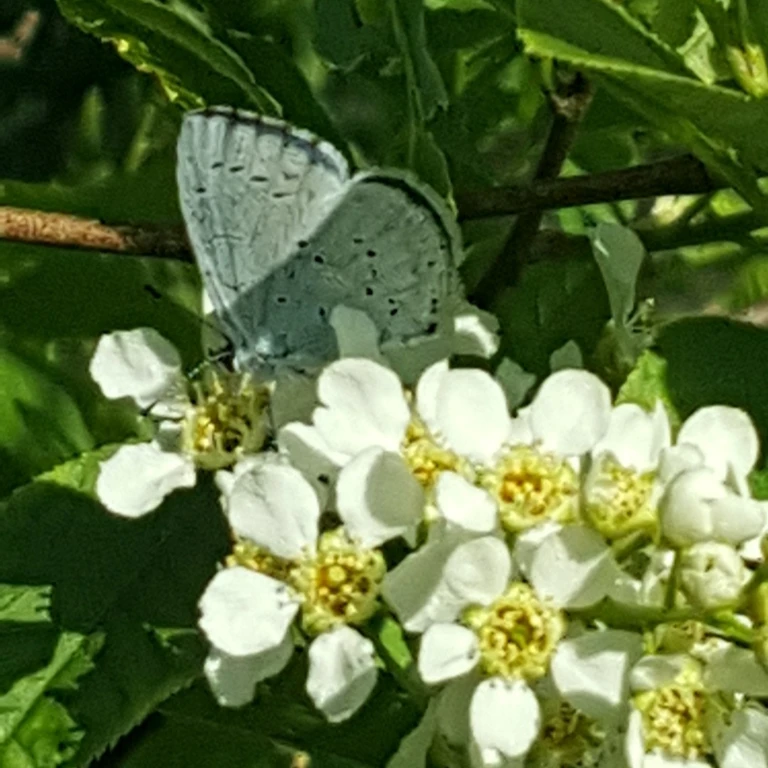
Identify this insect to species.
Celastrina argiolus
